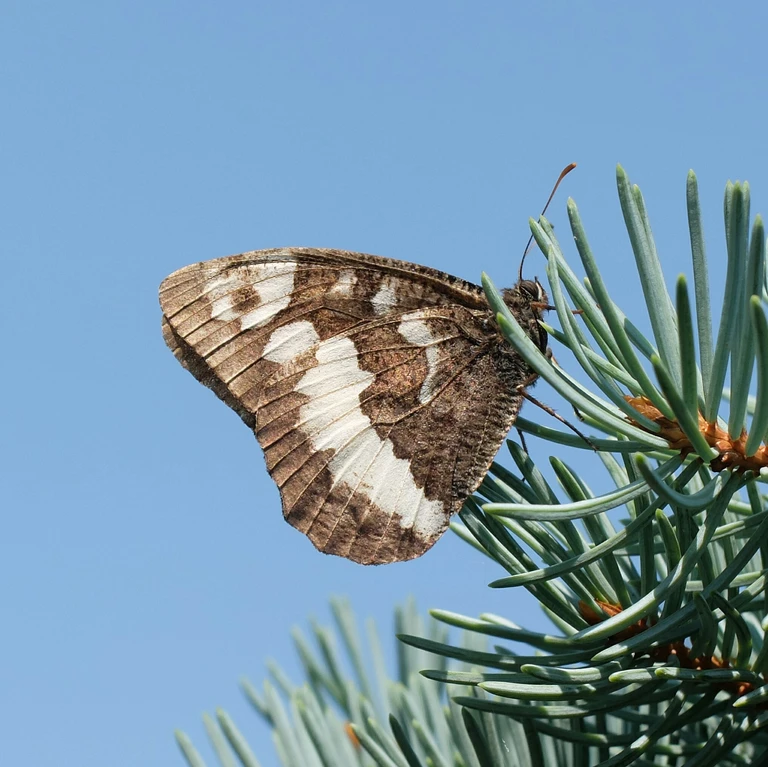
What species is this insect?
Brintesia circe
